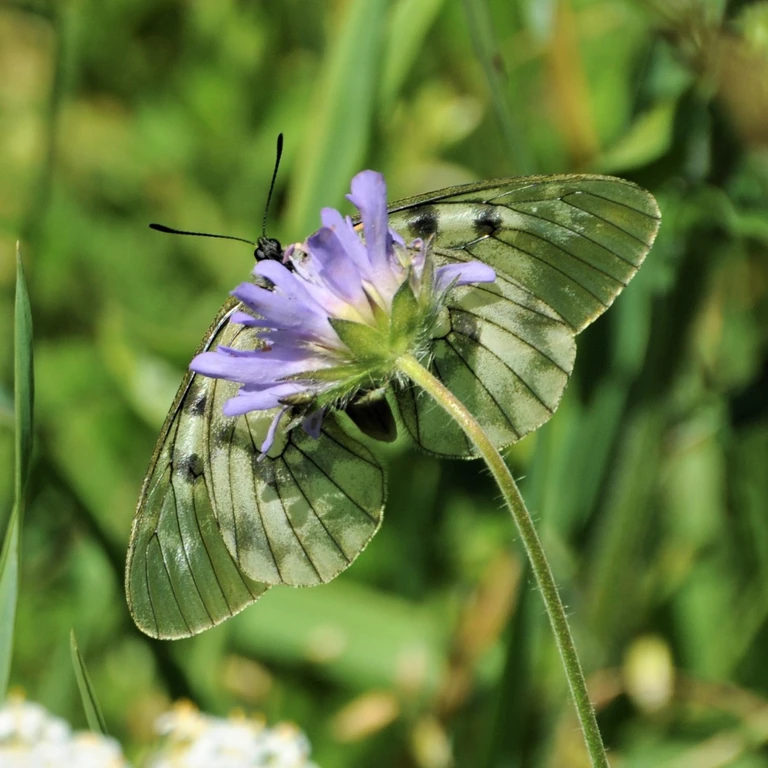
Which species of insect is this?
Parnassius mnemosyne
